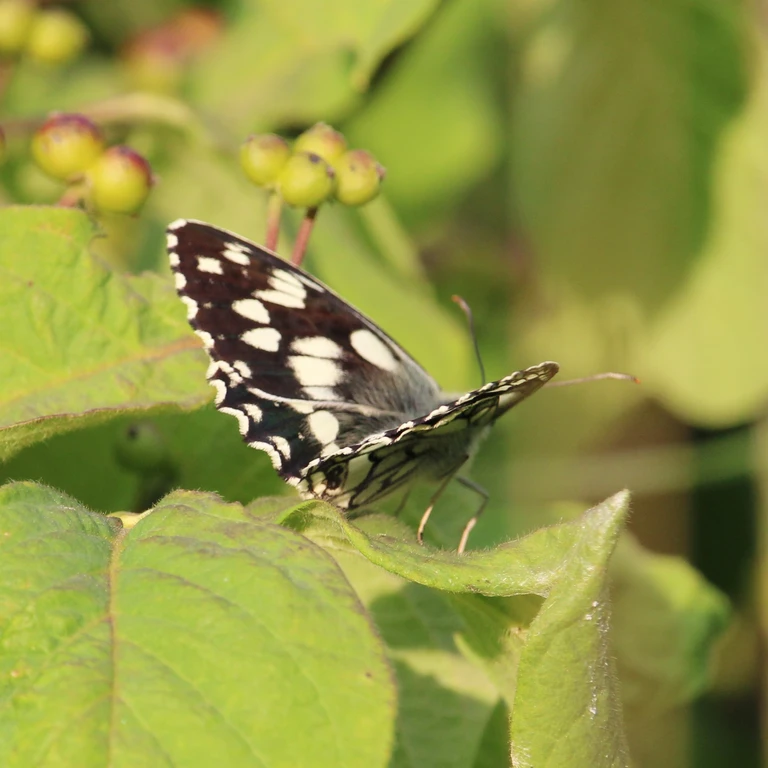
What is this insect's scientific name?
Melanargia galathea
